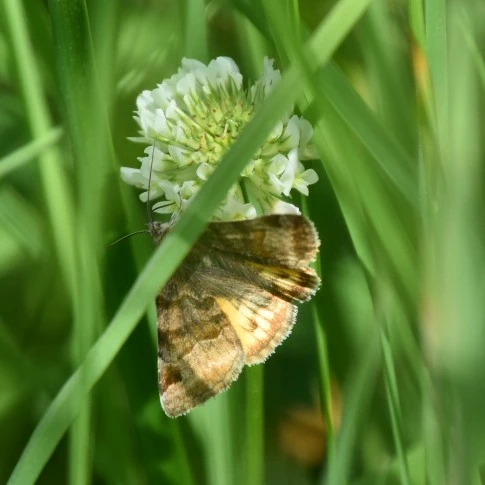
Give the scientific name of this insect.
Euclidia glyphica
